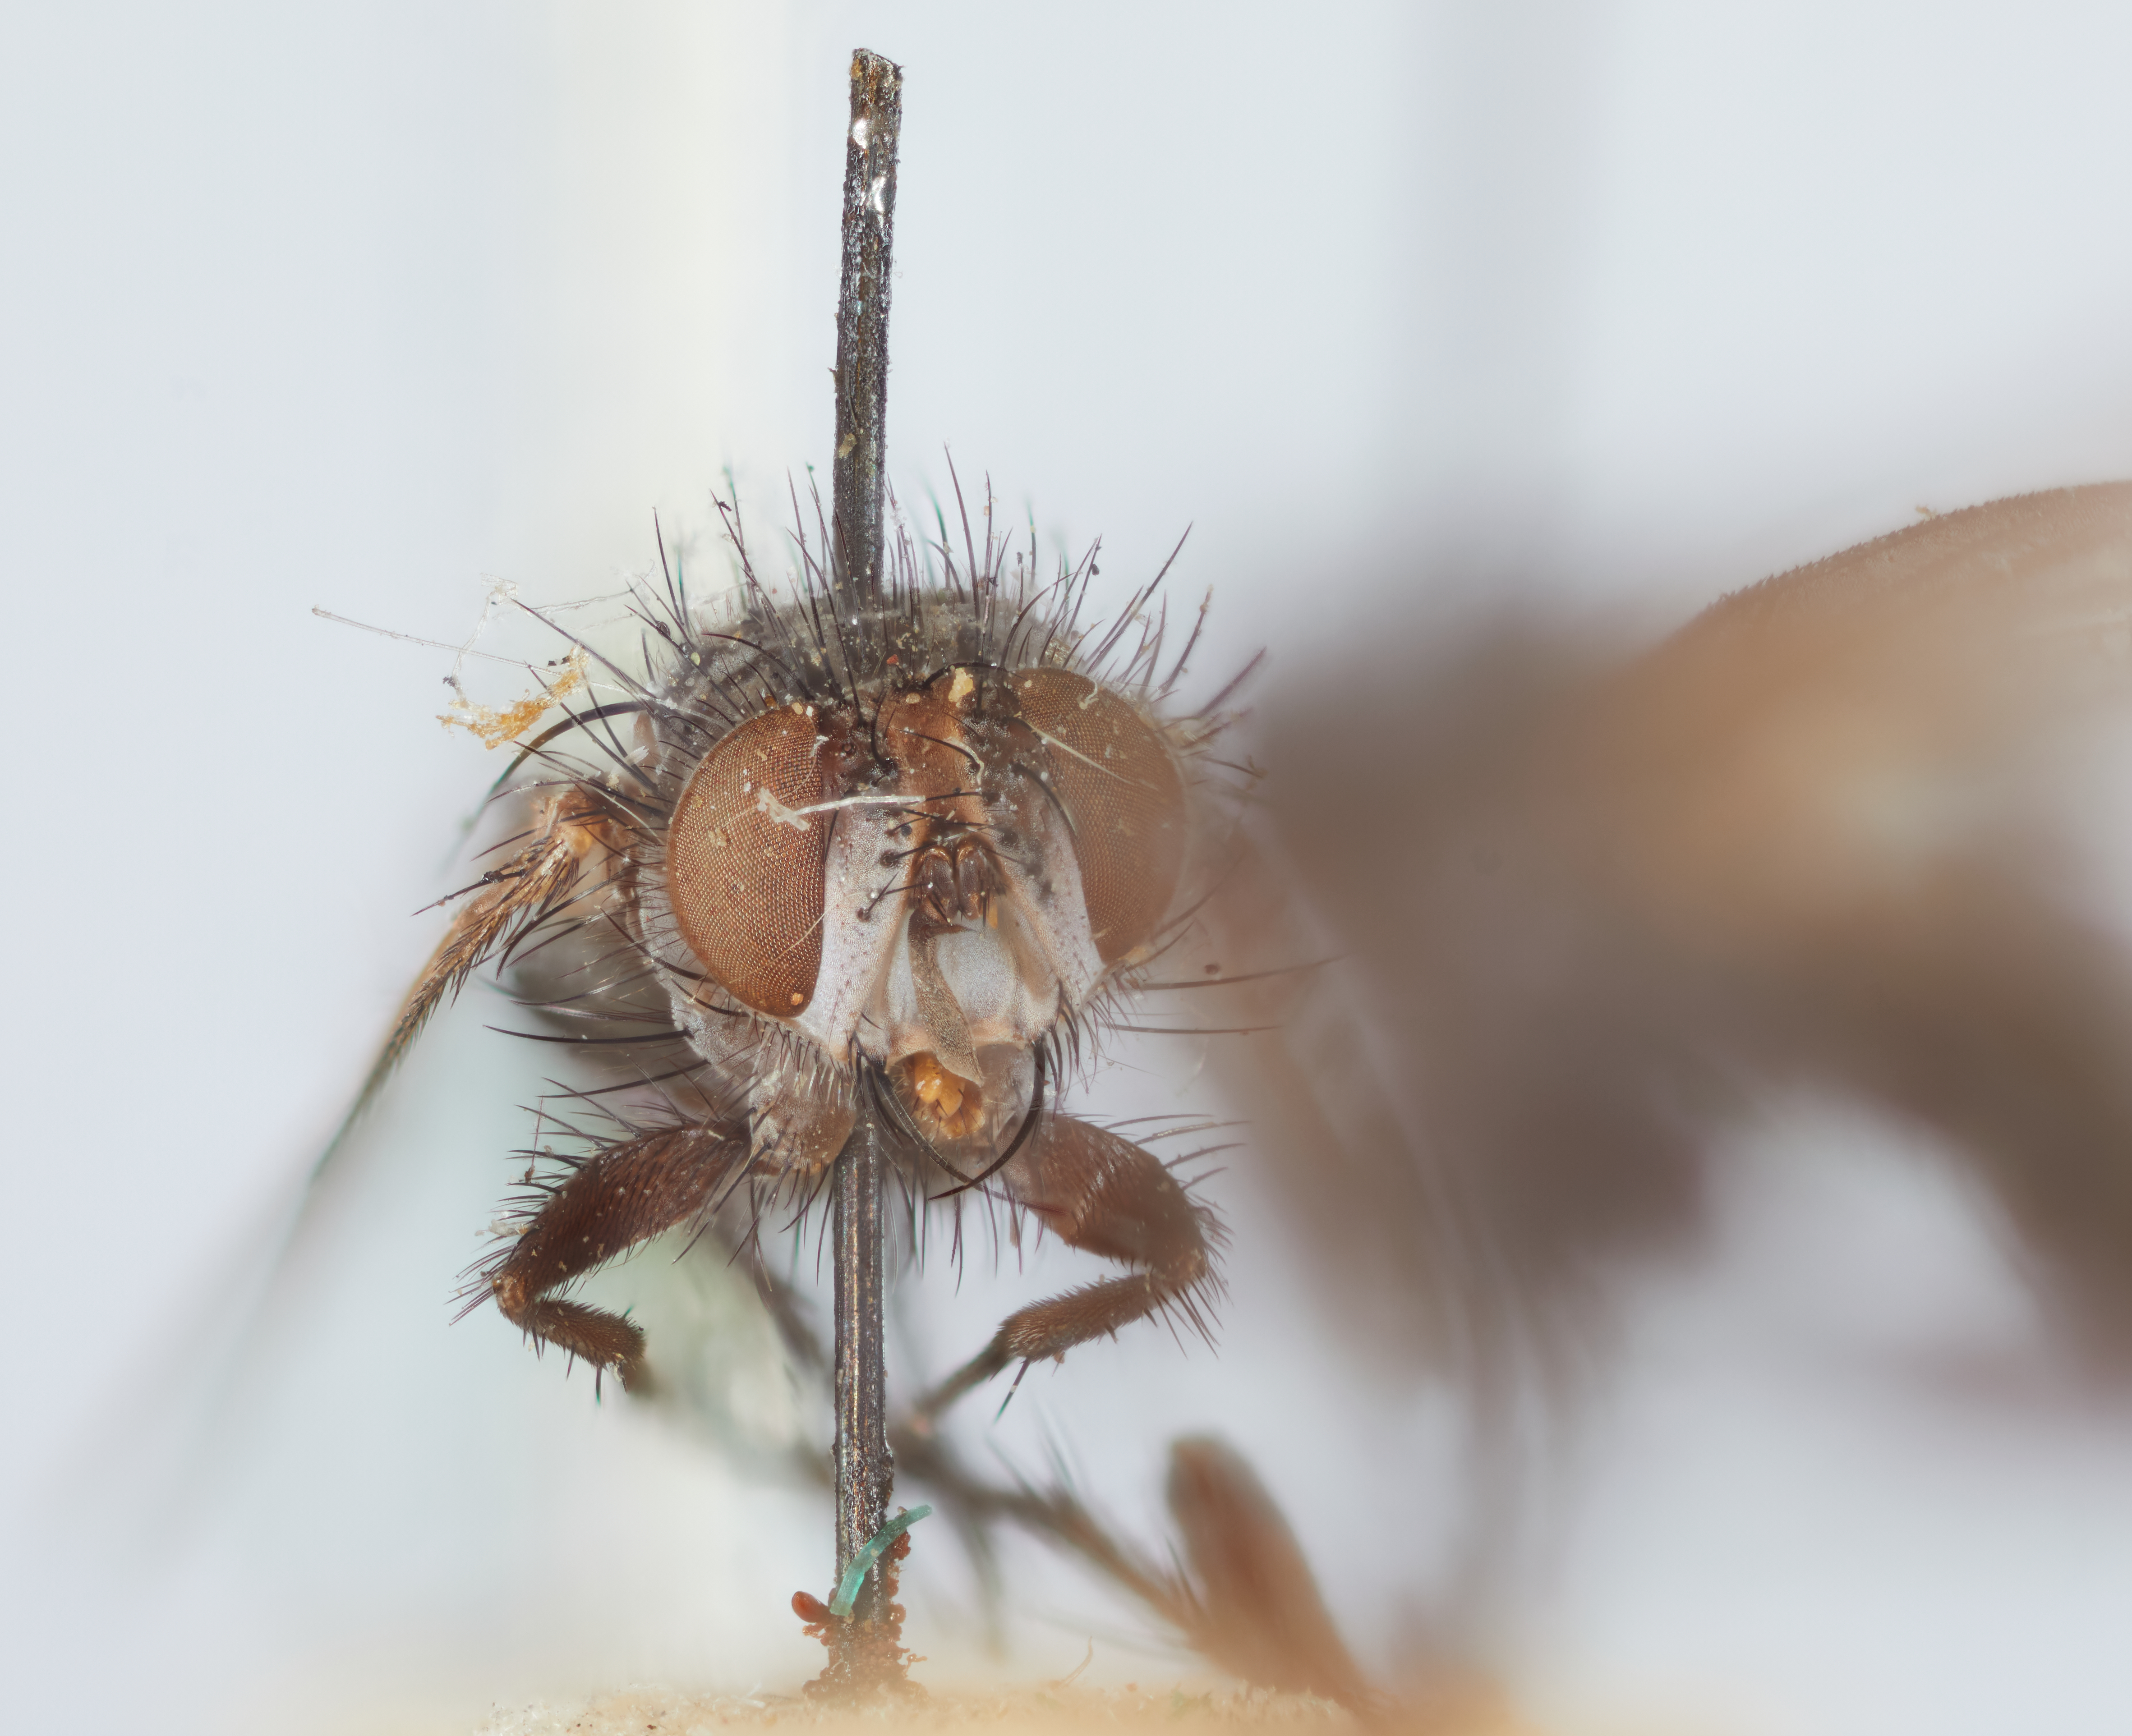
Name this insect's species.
Admontia retiniae
